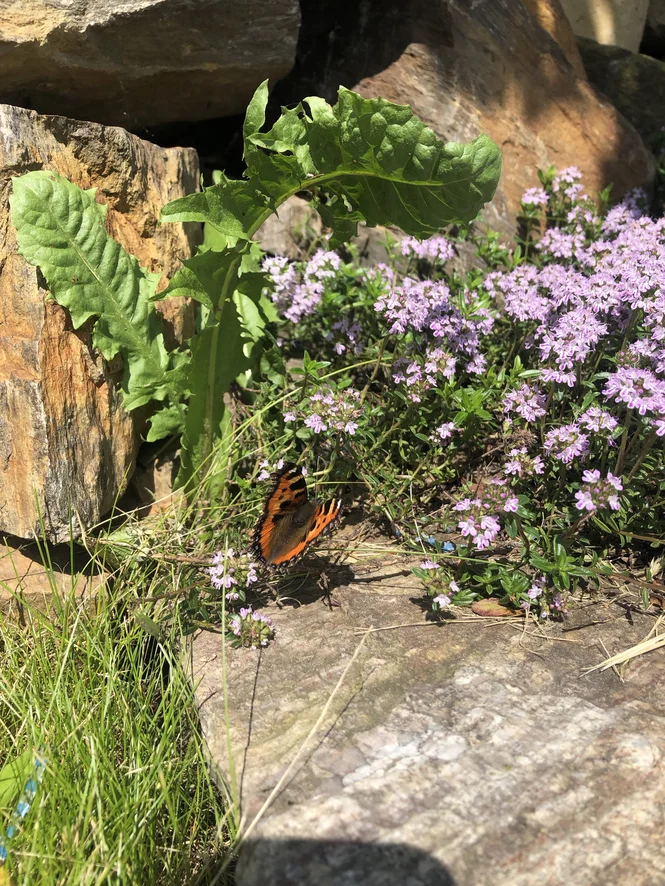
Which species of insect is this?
Aglais urticae
